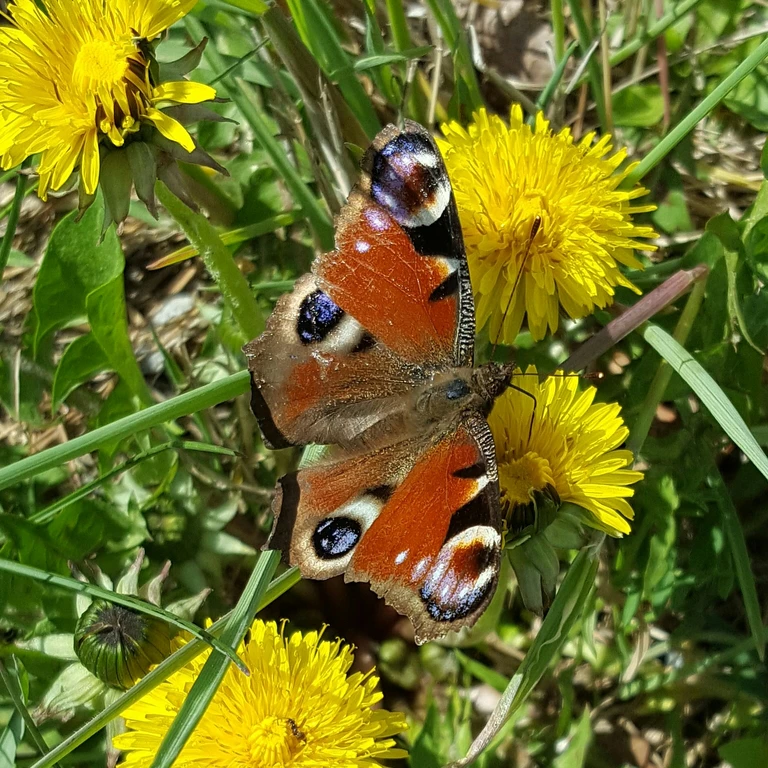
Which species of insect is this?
Aglais io
